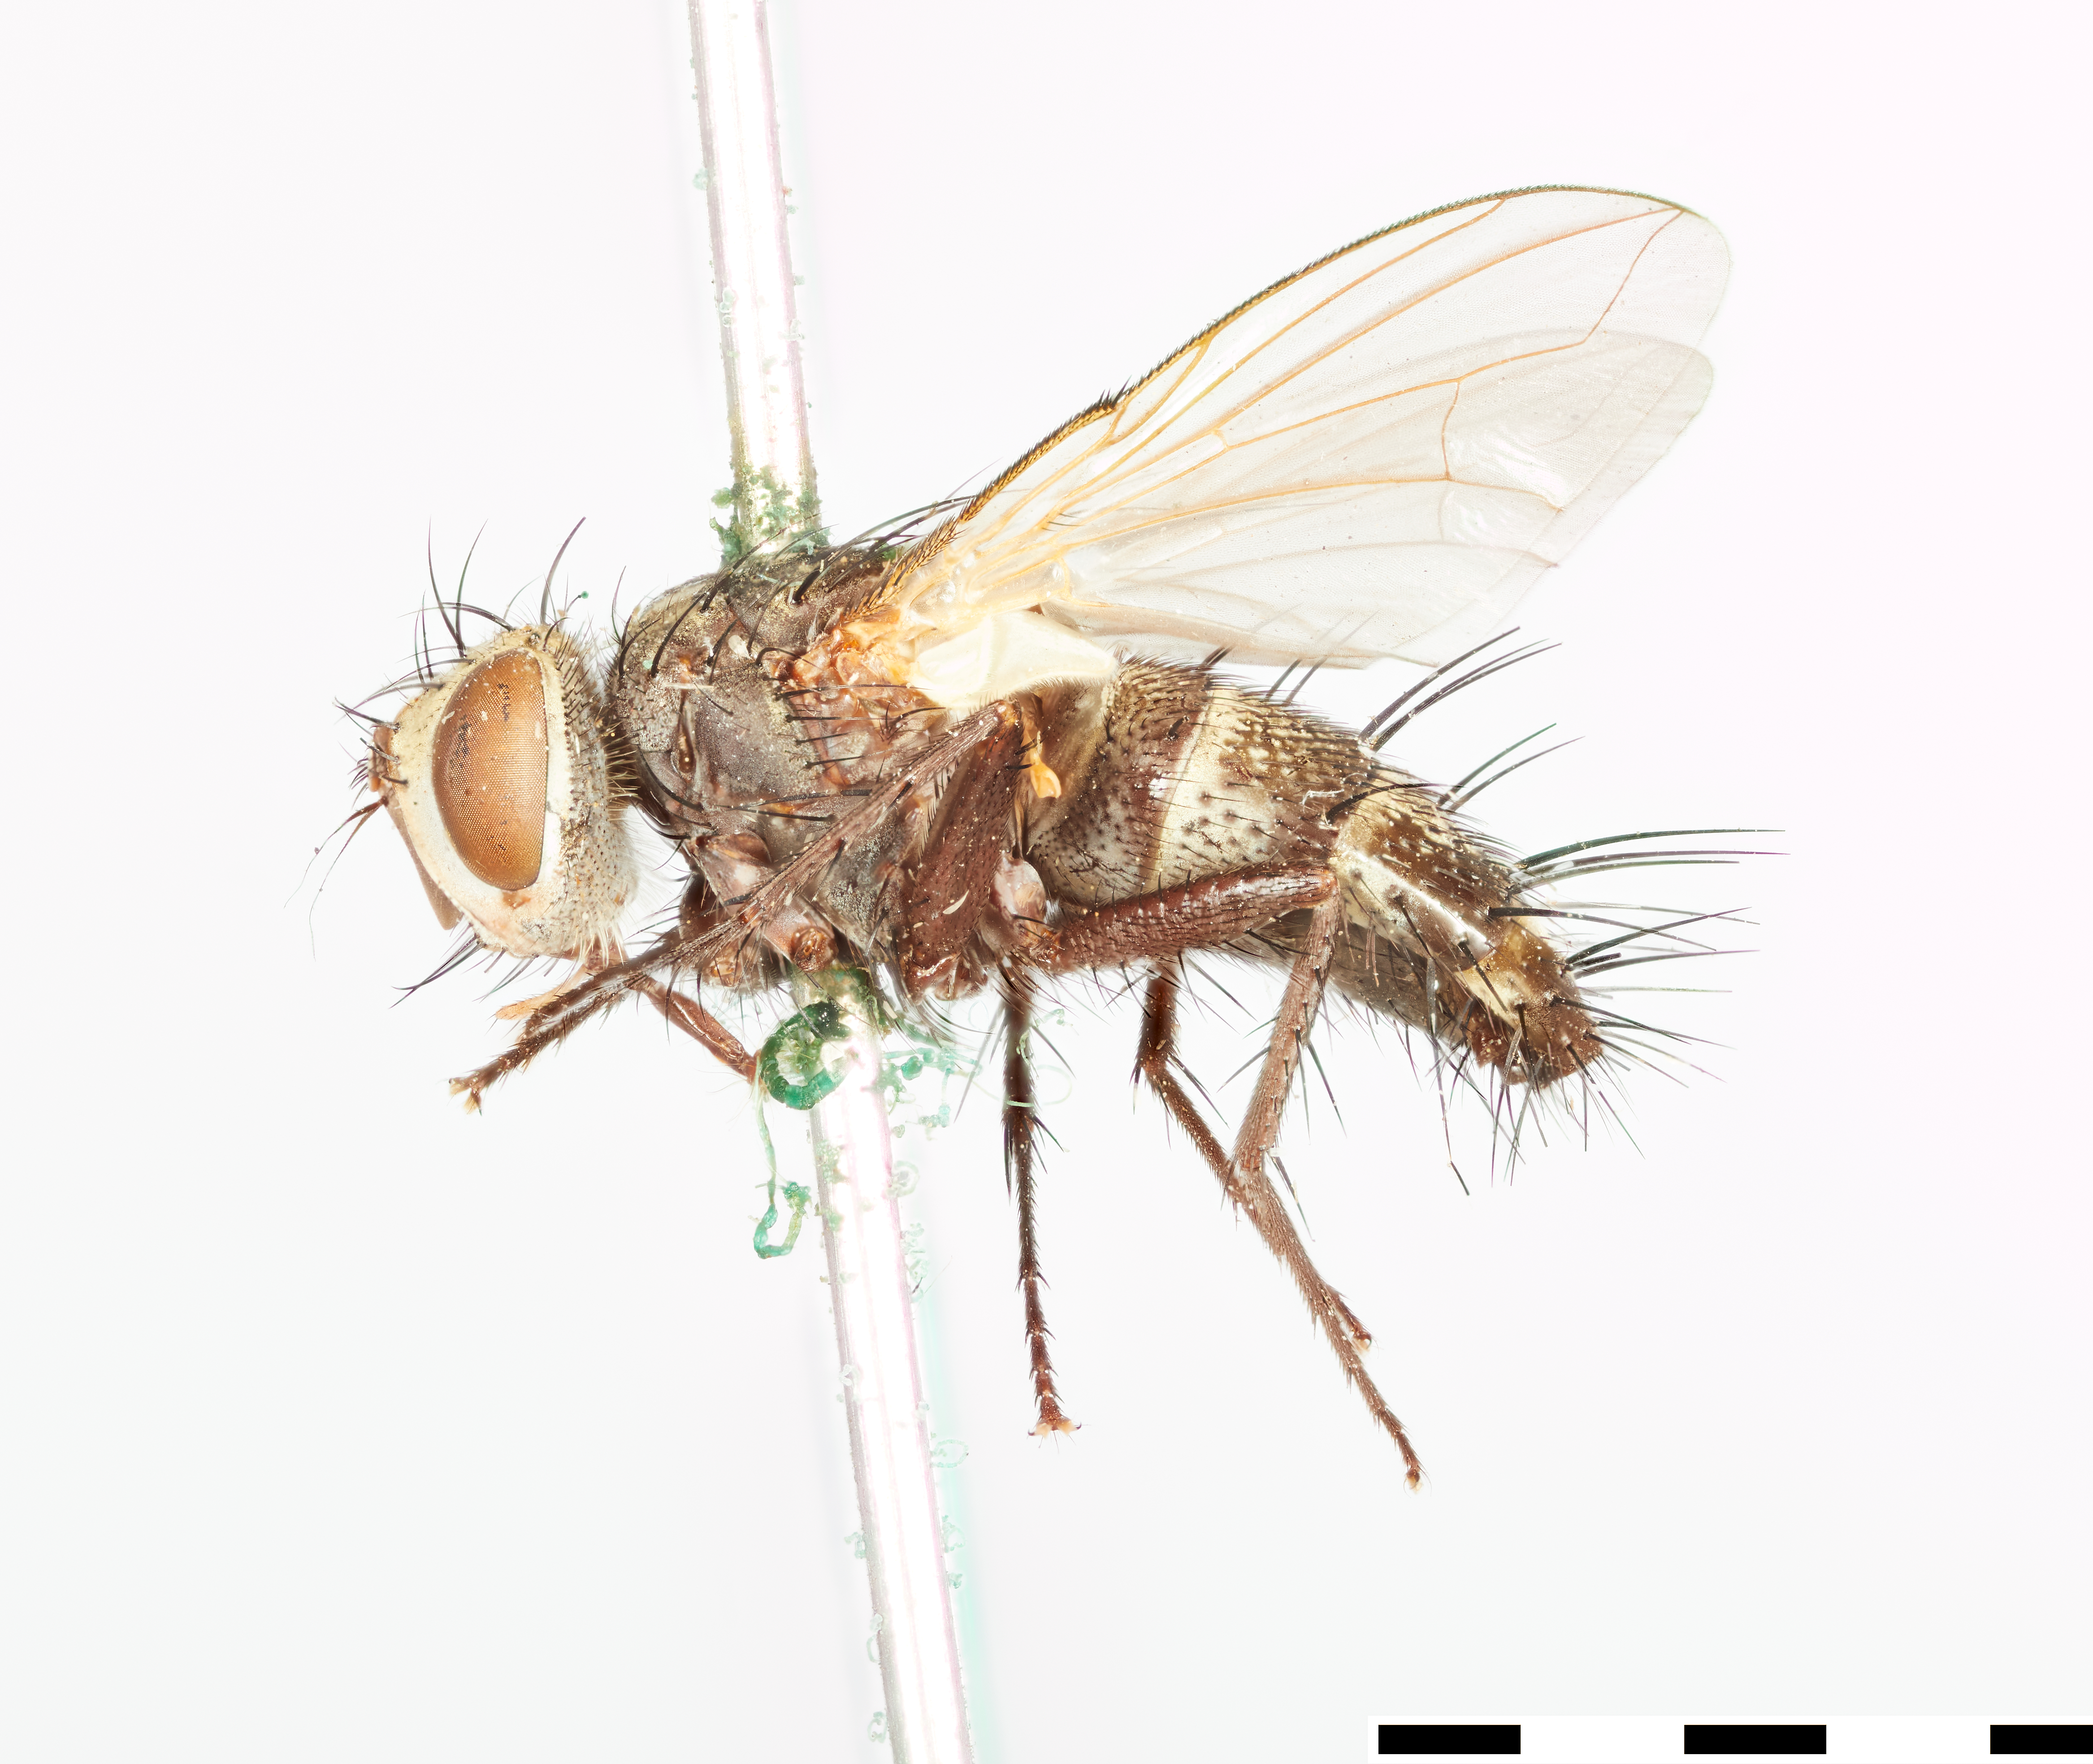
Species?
Sturmia discalis
